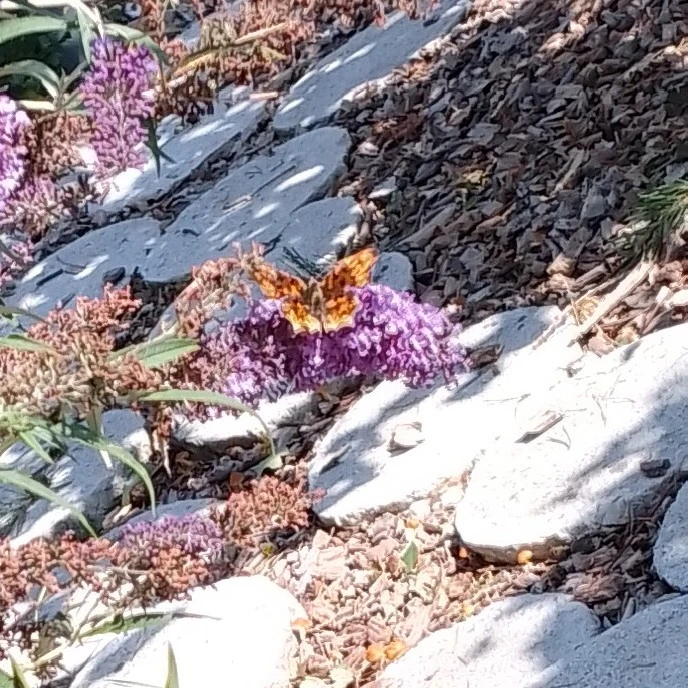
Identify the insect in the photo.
Polygonia c-album
